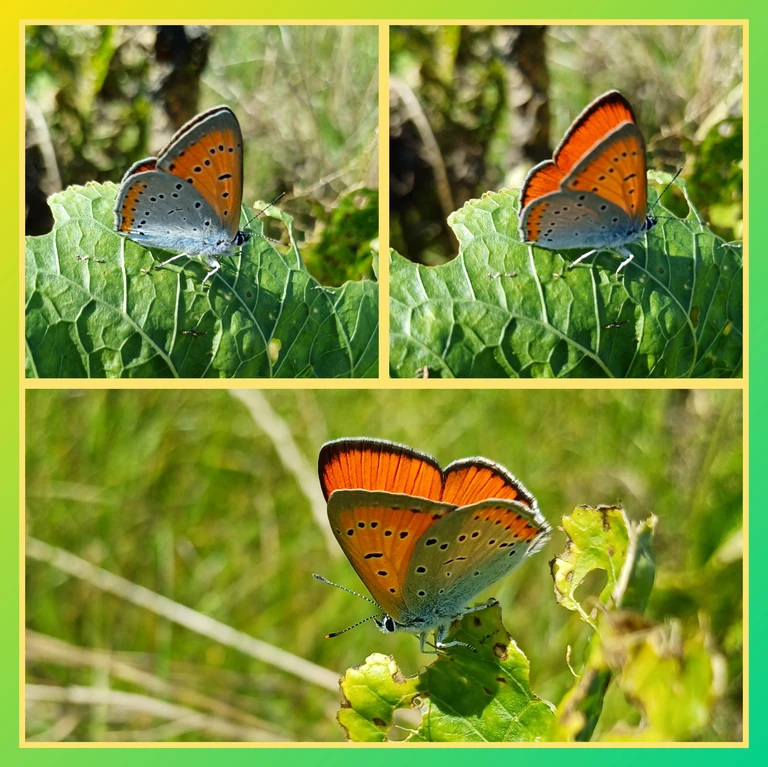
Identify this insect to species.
Lycaena dispar
